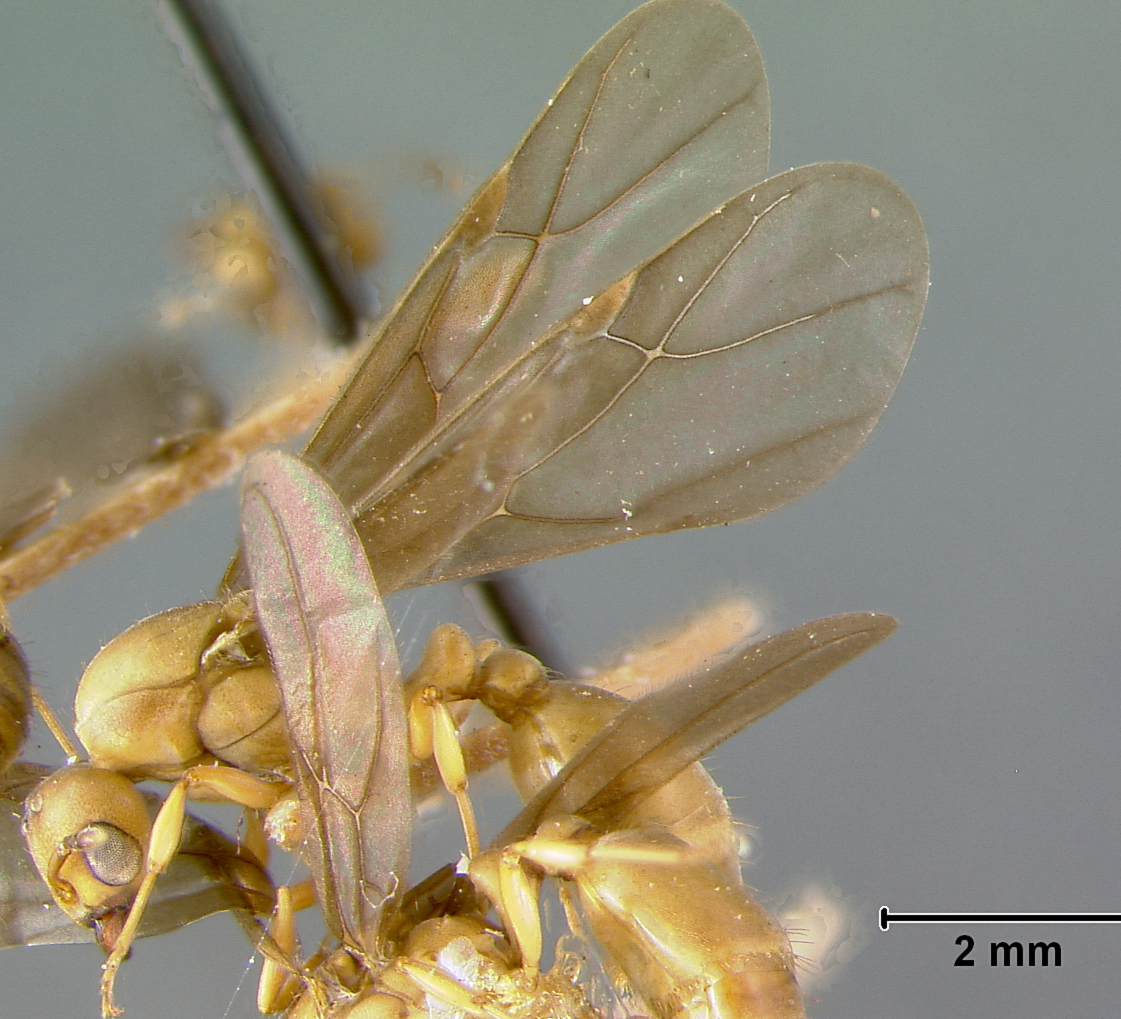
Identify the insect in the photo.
Allomerus octoarticulatus
